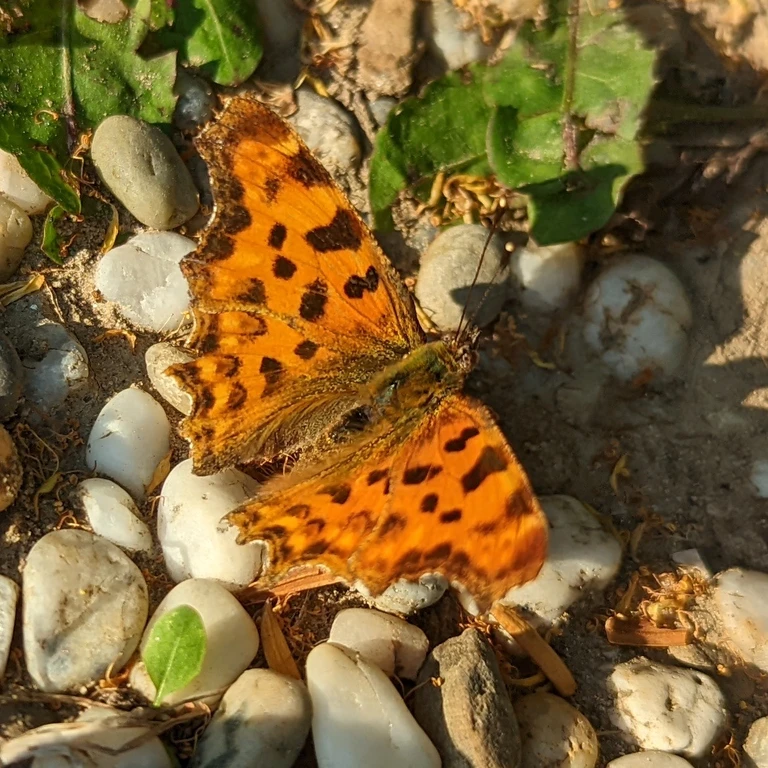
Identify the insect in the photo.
Polygonia c-album
